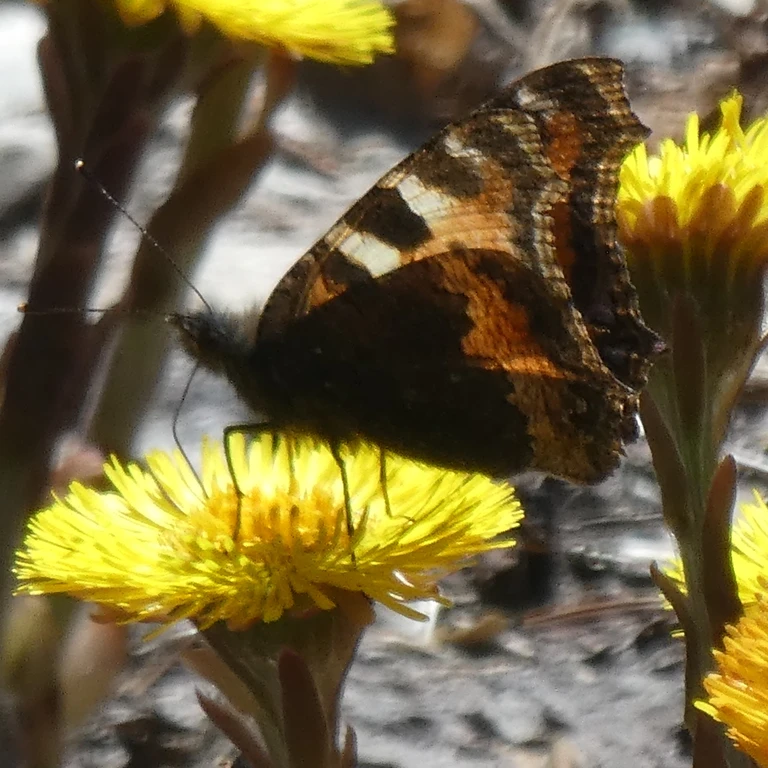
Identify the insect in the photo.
Aglais urticae
